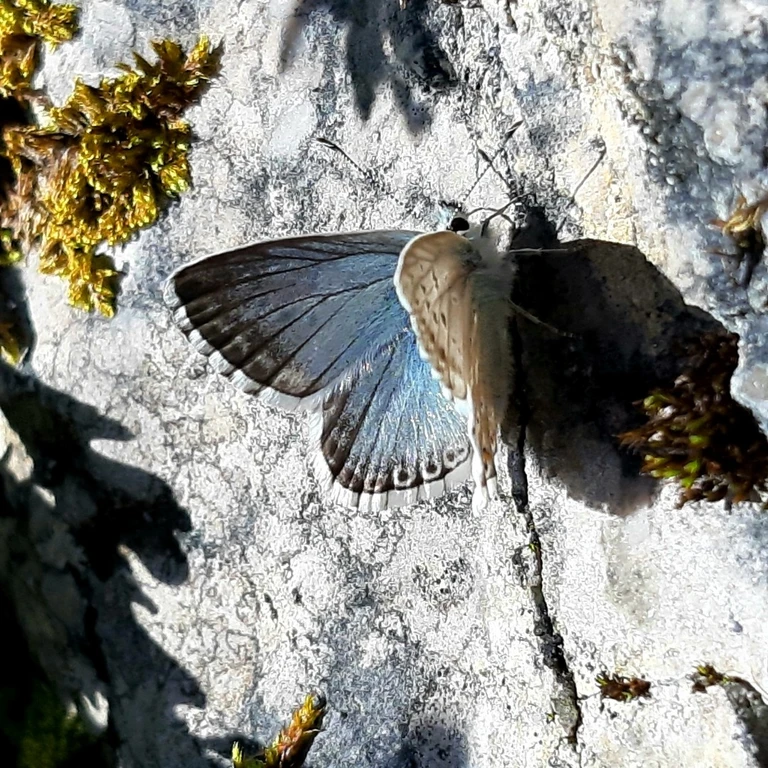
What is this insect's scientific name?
Lysandra coridon
